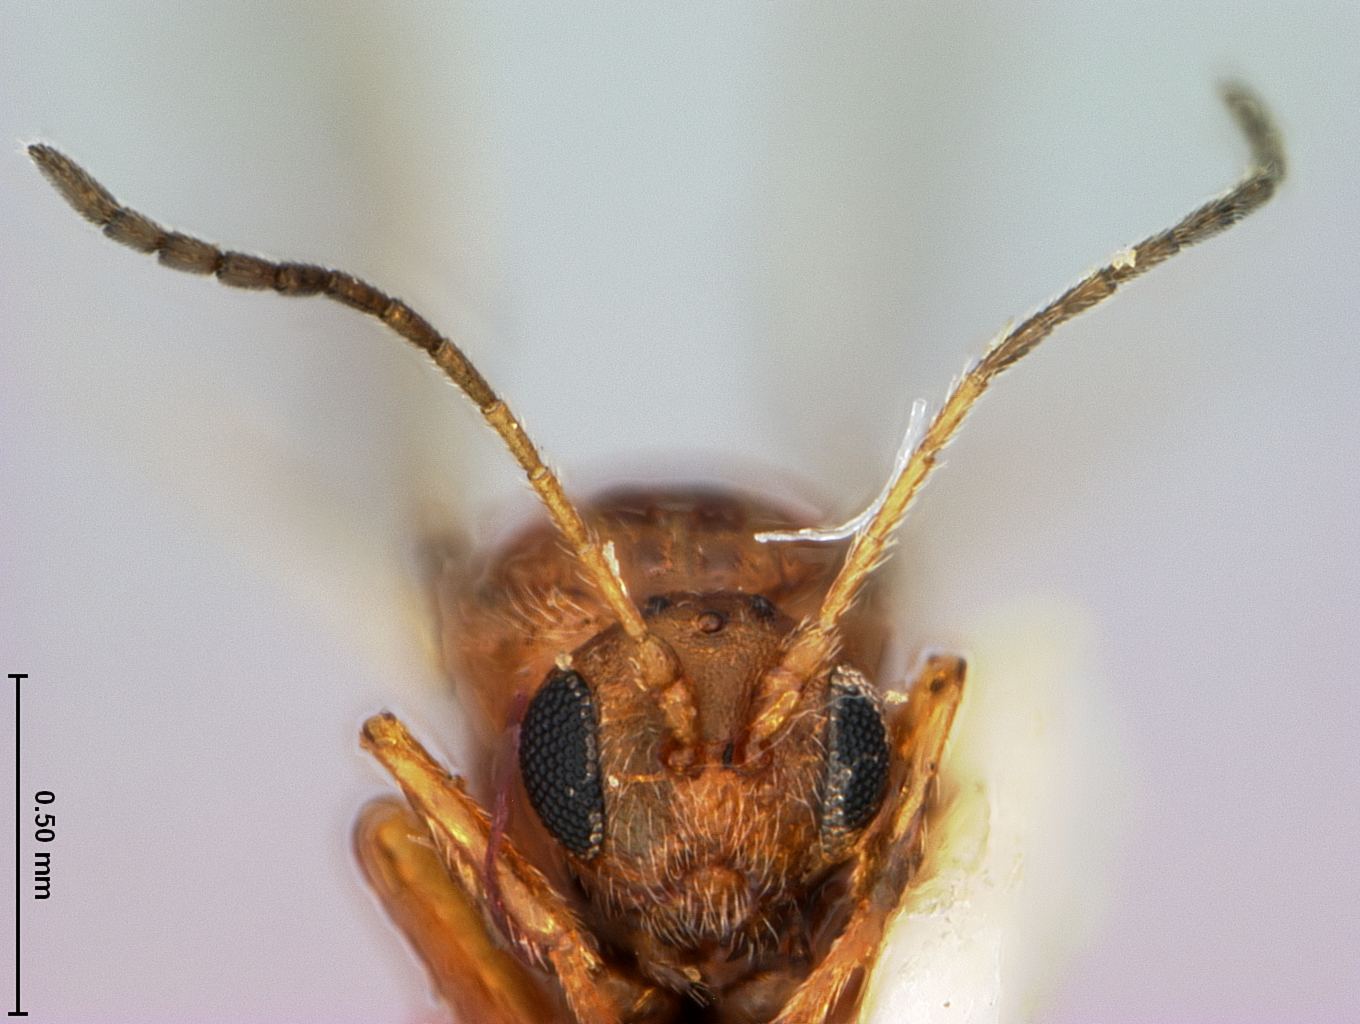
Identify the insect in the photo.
Andricus stellulus
